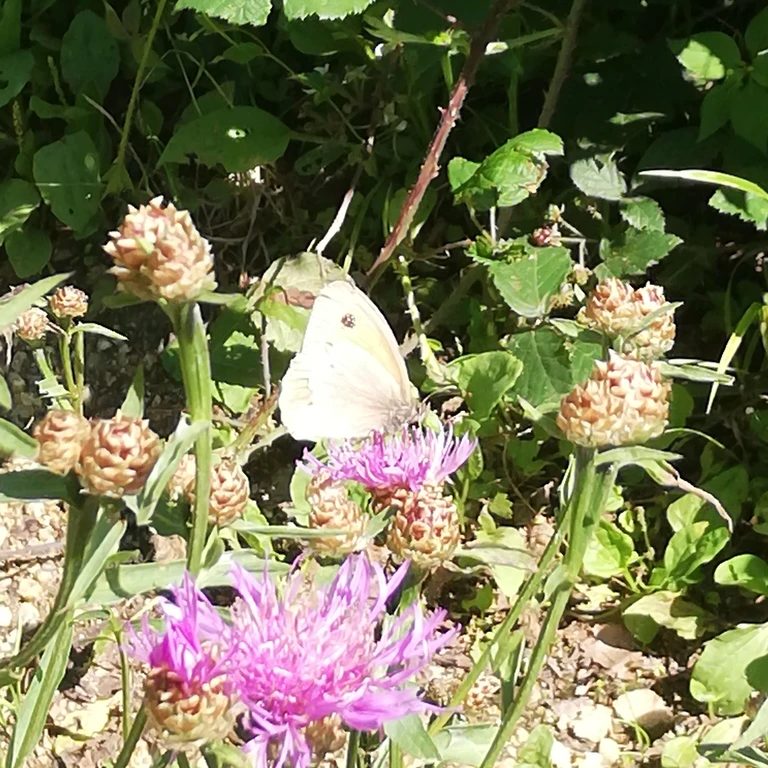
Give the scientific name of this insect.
Maniola jurtina
